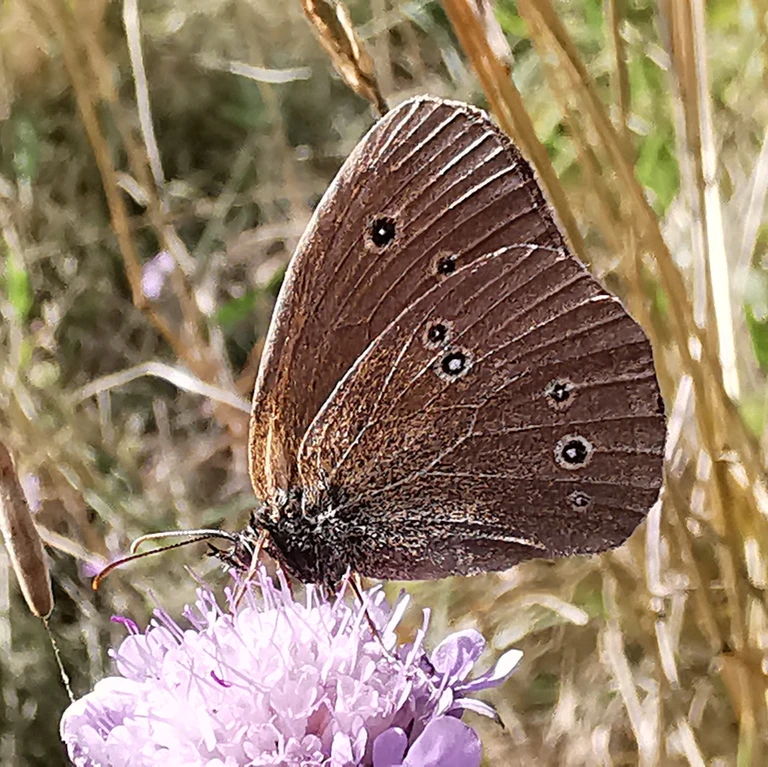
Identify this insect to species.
Aphantopus hyperantus
